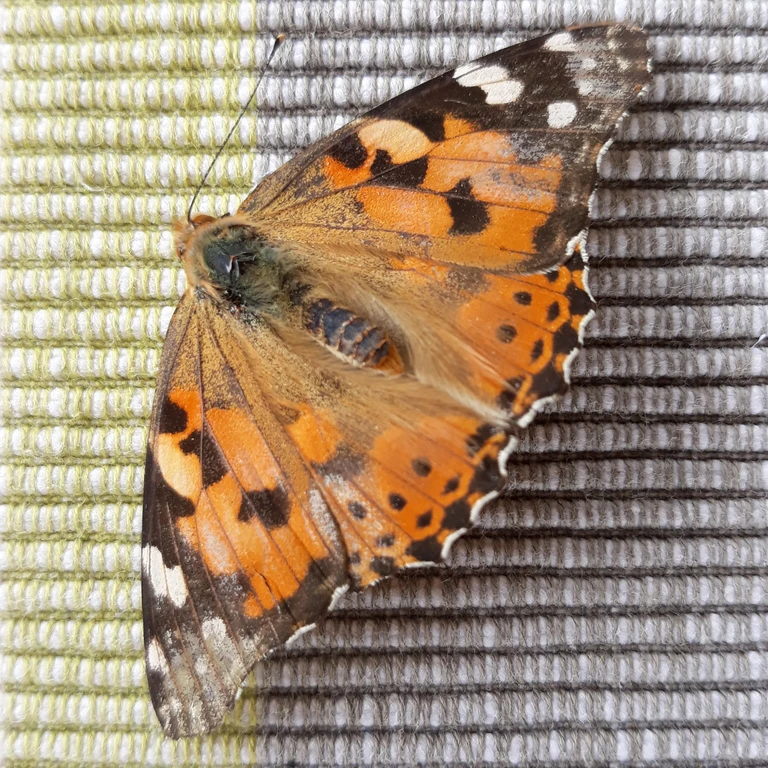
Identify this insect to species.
Vanessa cardui
